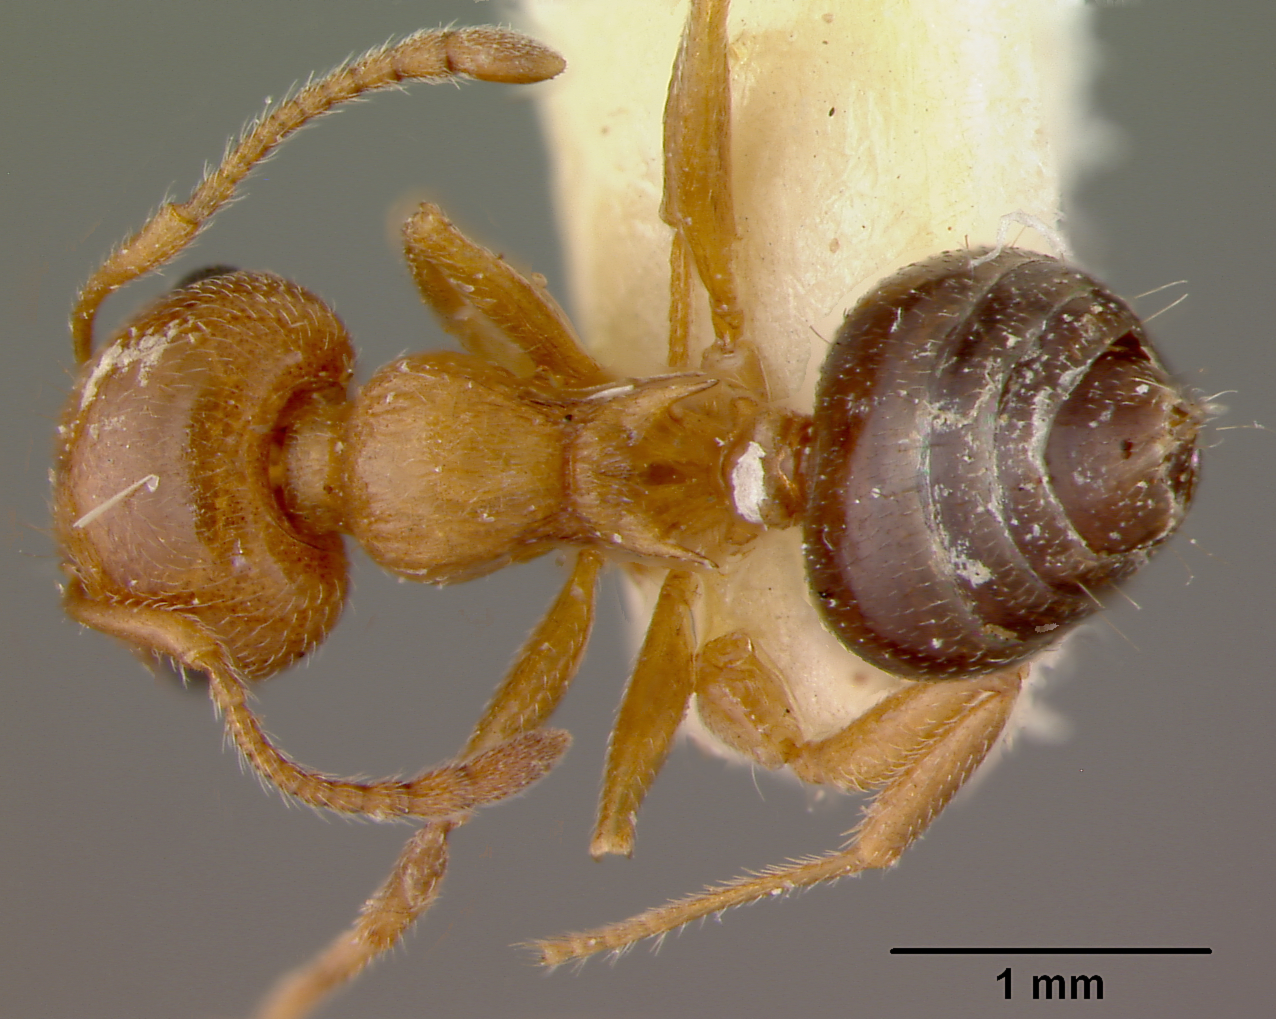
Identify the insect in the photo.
Crematogaster hespera
